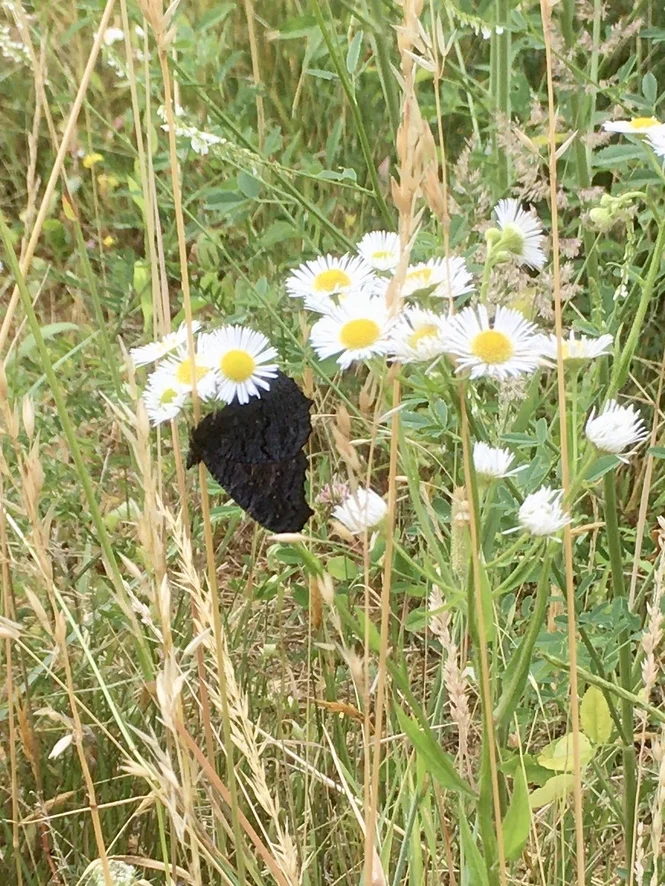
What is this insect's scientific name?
Aglais io
